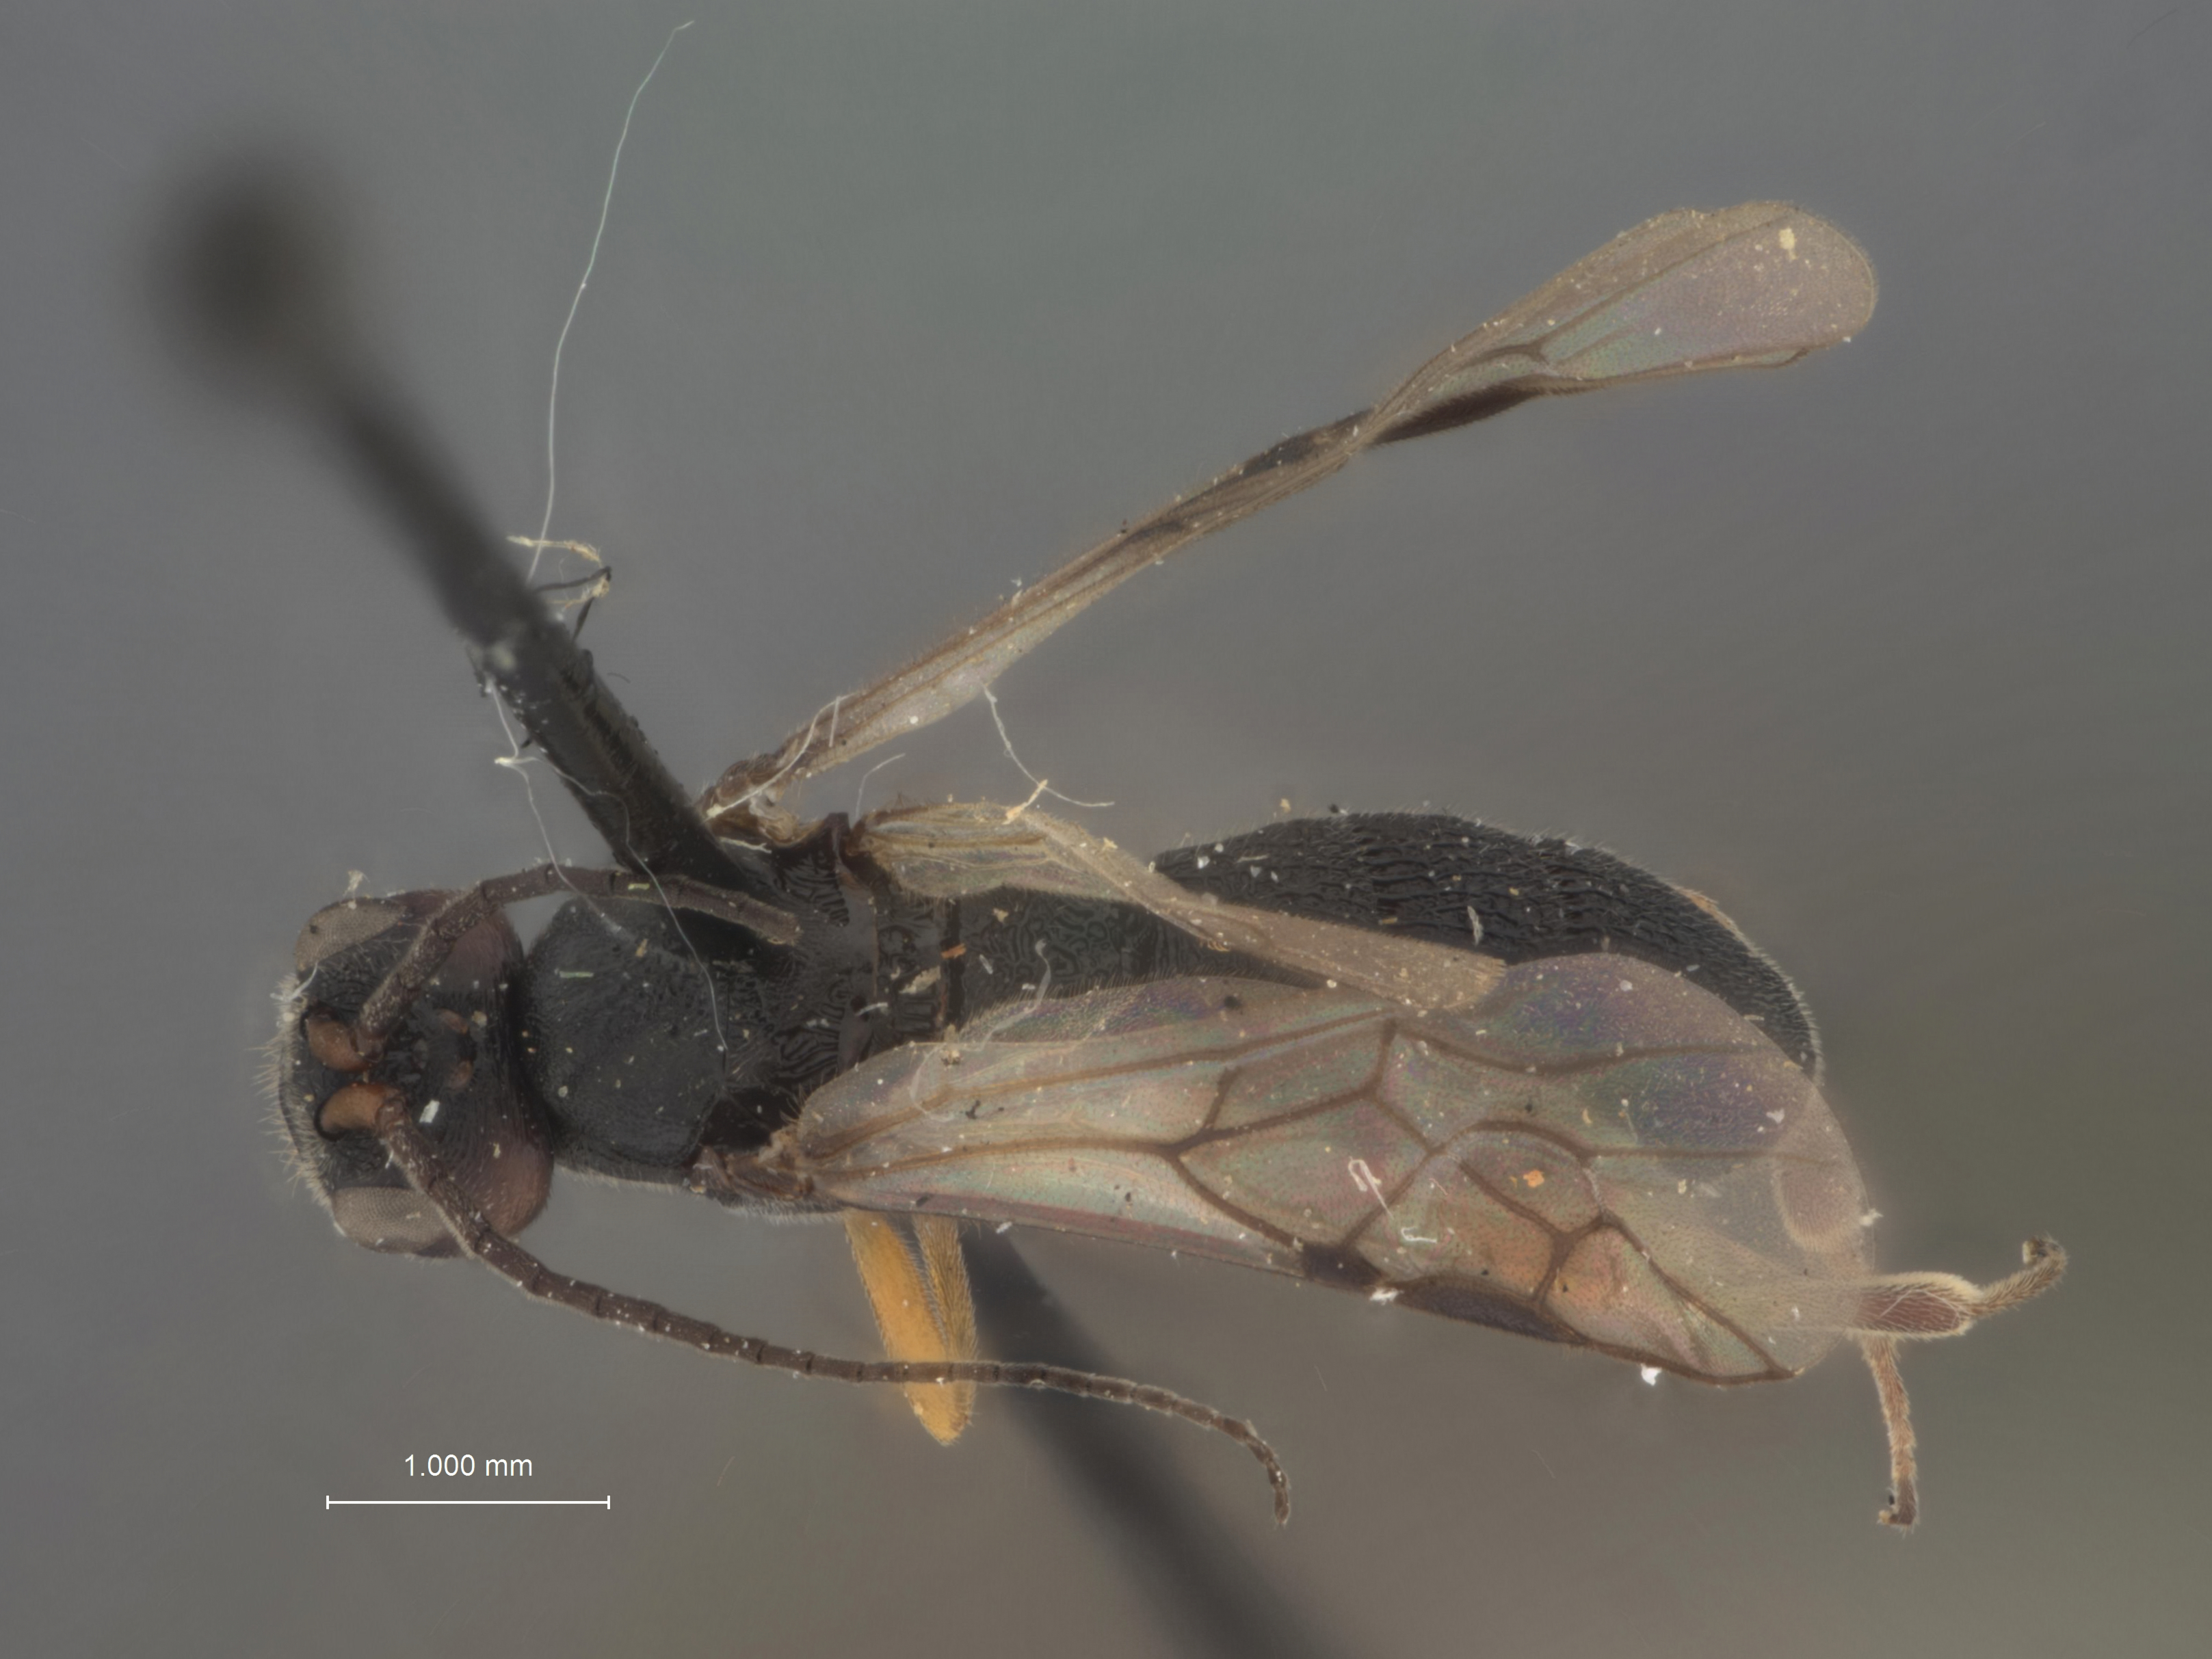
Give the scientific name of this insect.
Phanerotoma laspeyresiae
